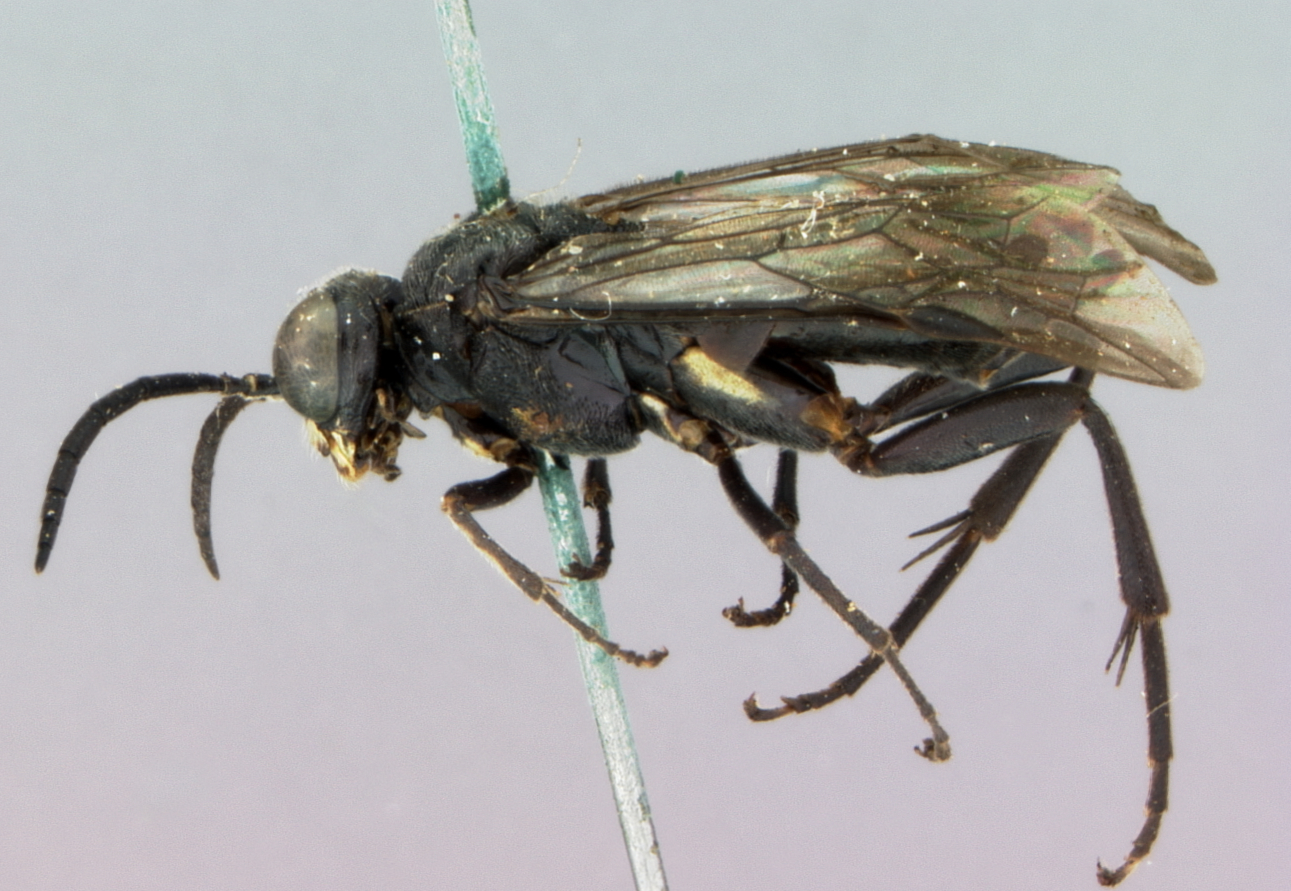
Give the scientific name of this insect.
Macrophya errans
